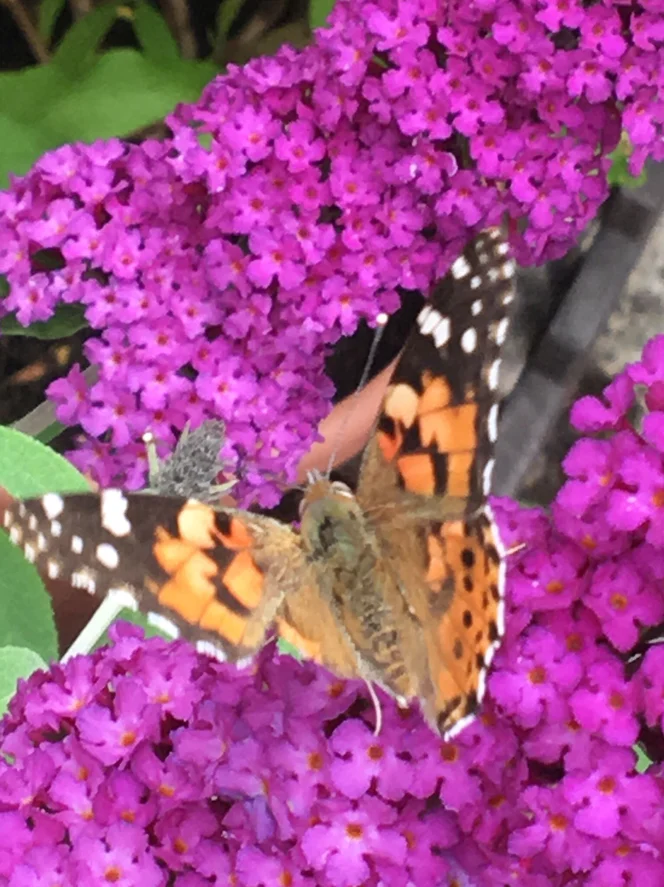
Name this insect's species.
Vanessa cardui
